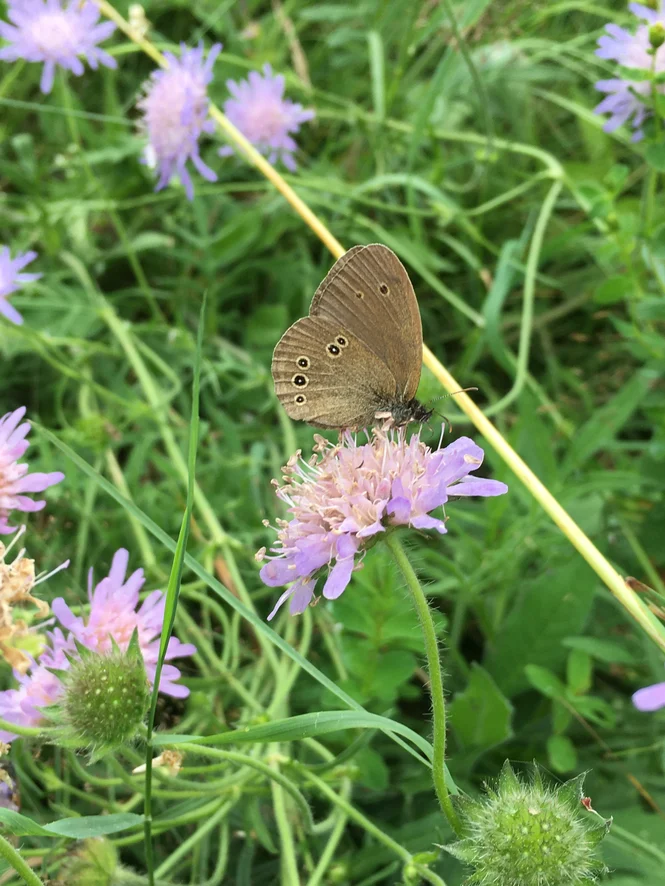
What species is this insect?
Aphantopus hyperantus
